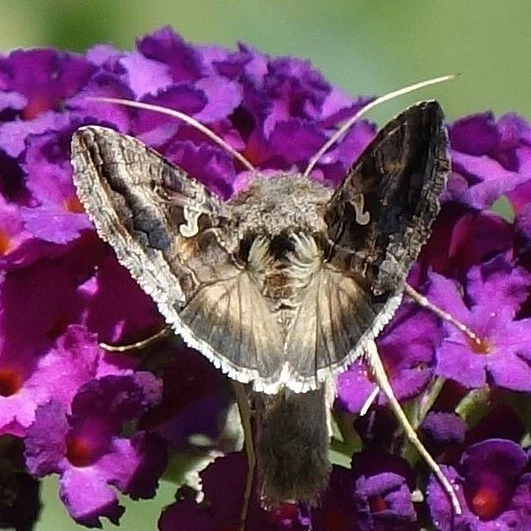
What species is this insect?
Autographa gamma
